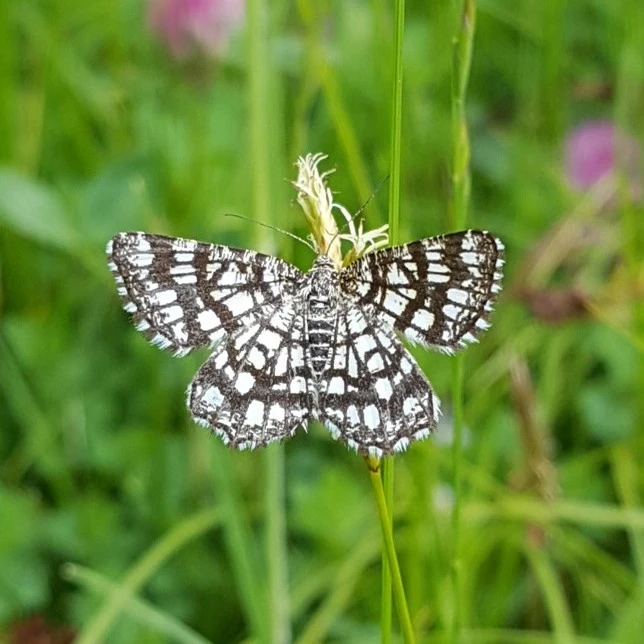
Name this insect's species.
Chiasmia clathrata
